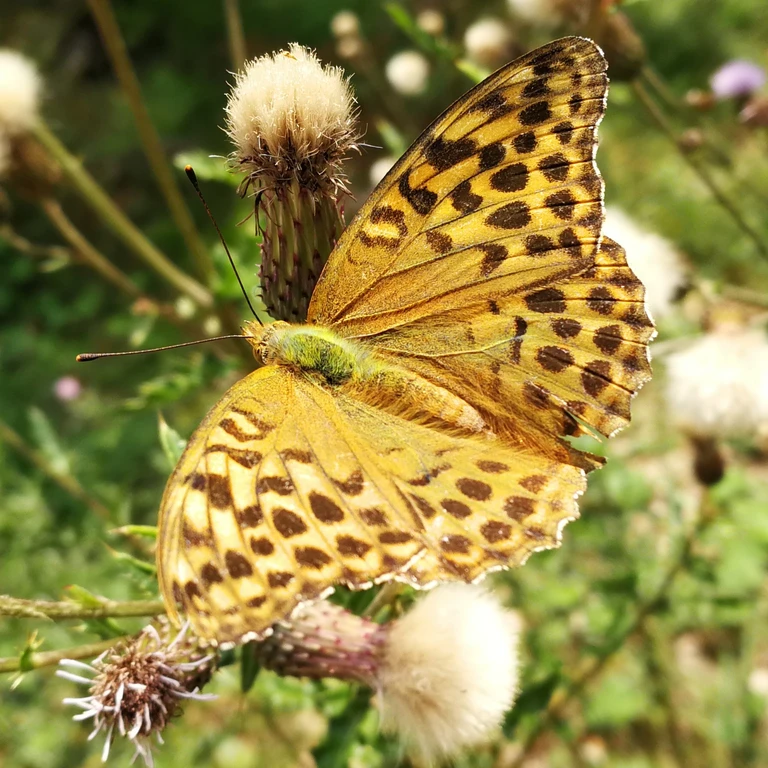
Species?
Argynnis paphia
